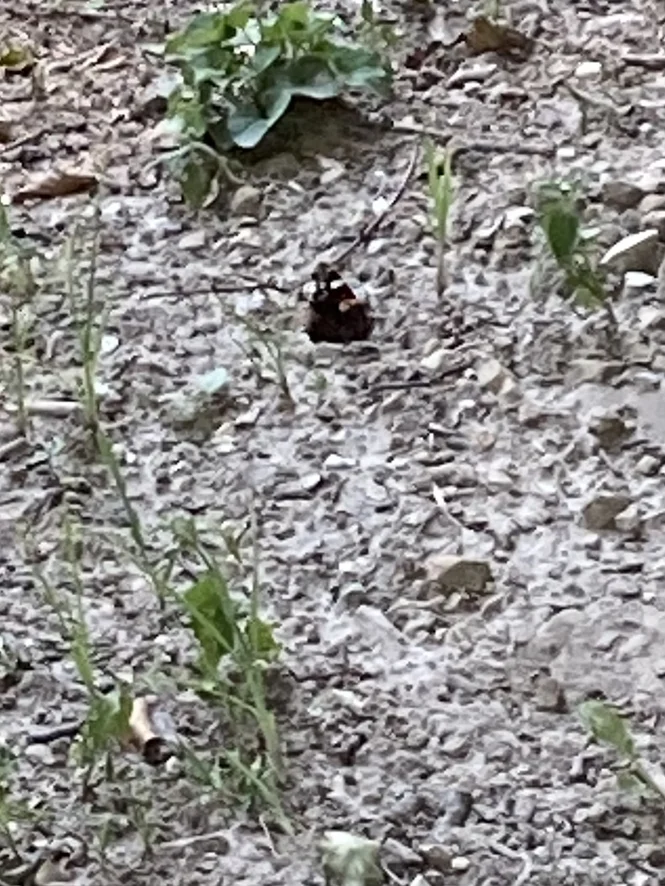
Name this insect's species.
Vanessa atalanta
